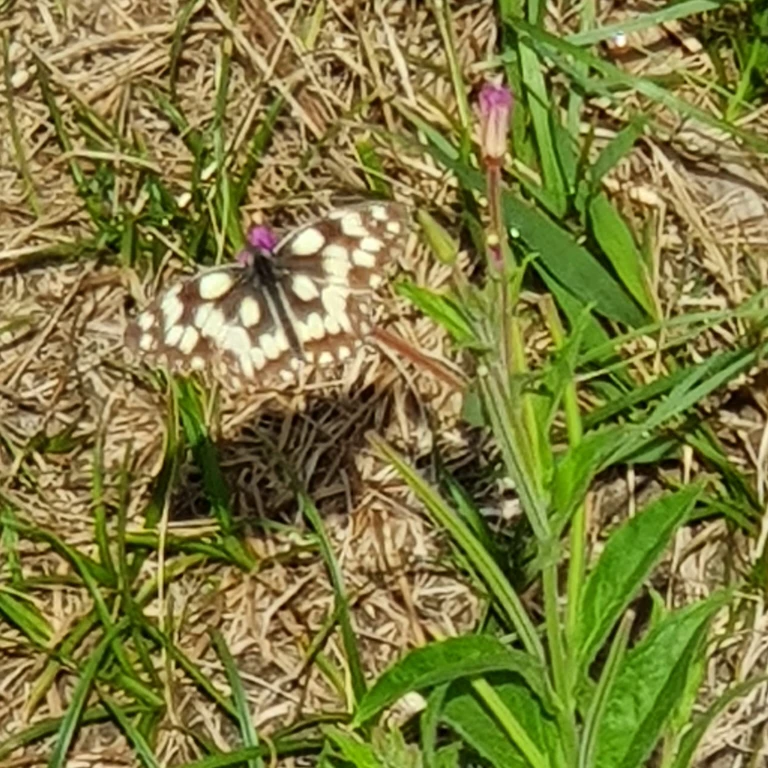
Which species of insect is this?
Melanargia galathea
